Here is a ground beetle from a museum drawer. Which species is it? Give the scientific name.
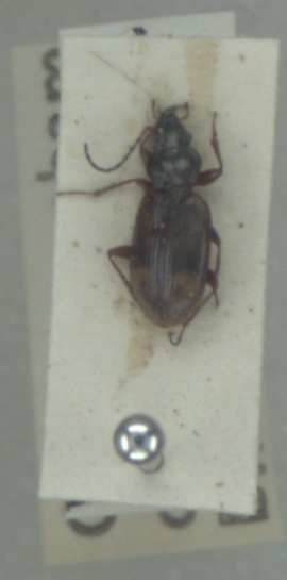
Bembidion dentellum
